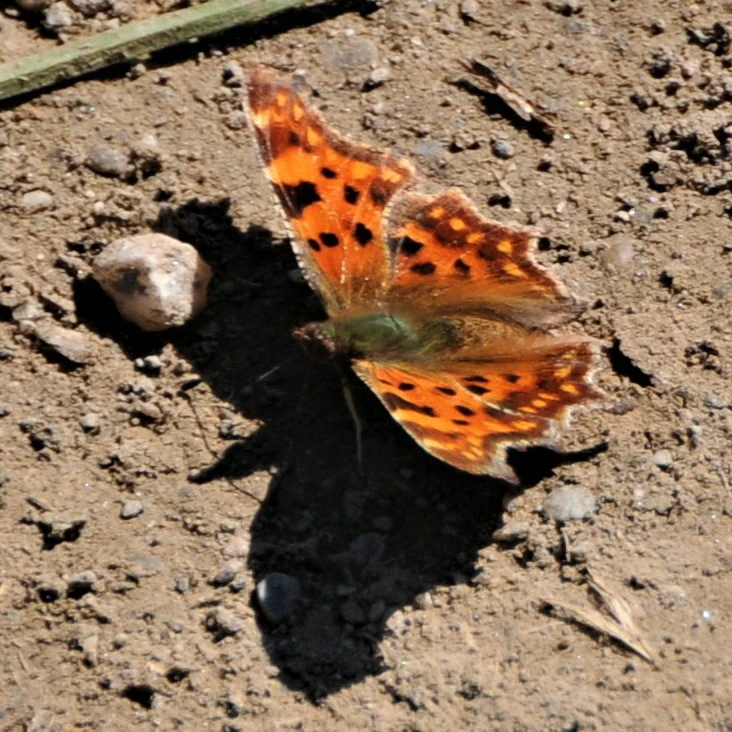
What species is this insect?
Polygonia c-album
